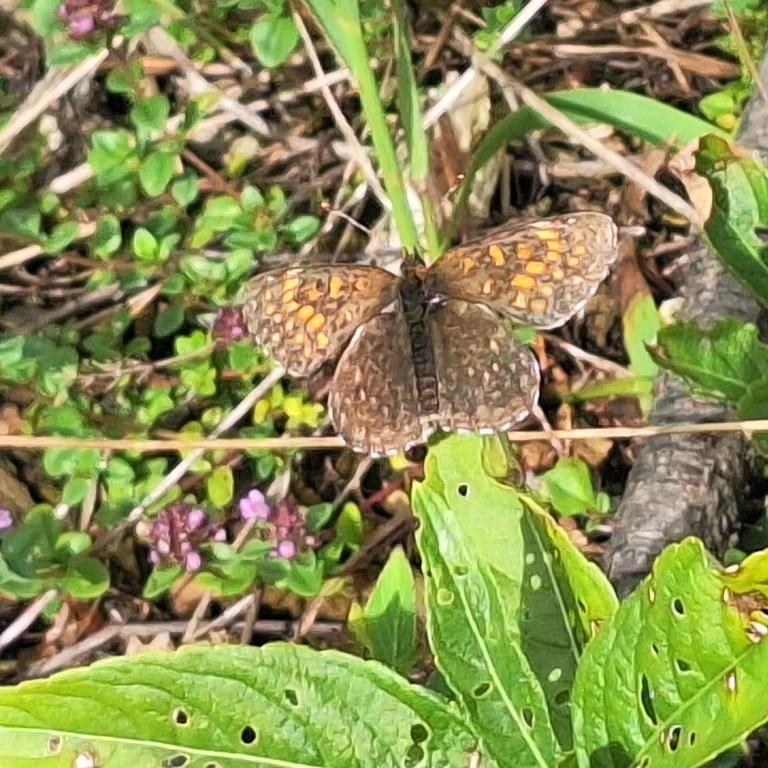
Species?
Melitaea diamina
